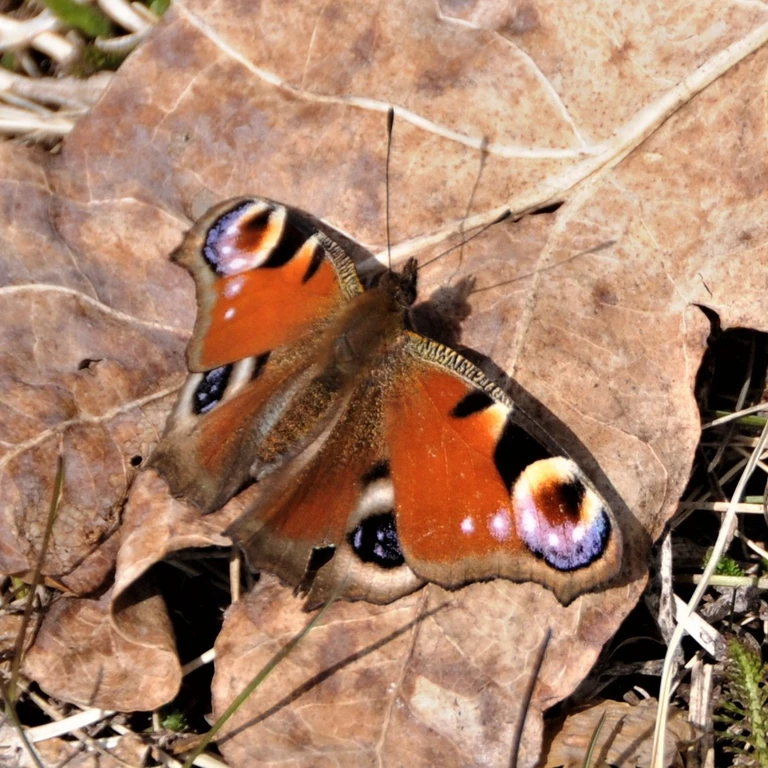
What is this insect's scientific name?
Aglais io
